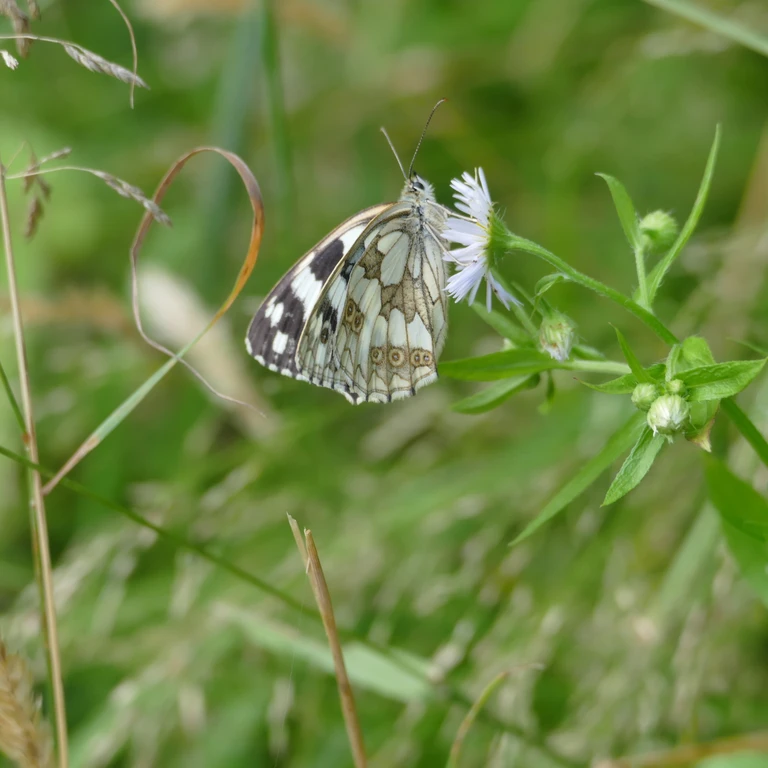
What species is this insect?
Melanargia galathea
